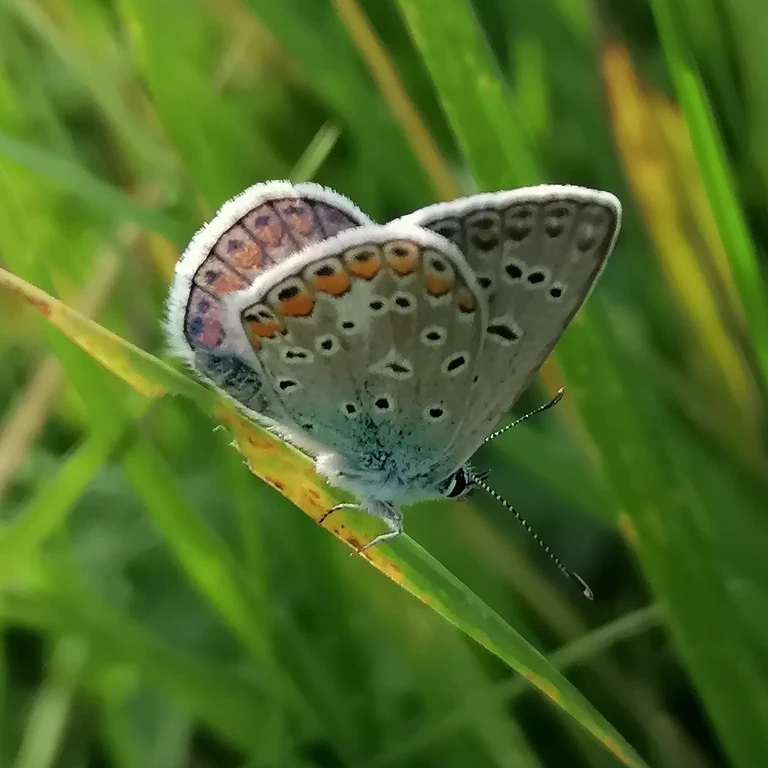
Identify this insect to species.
Polyommatus icarus
